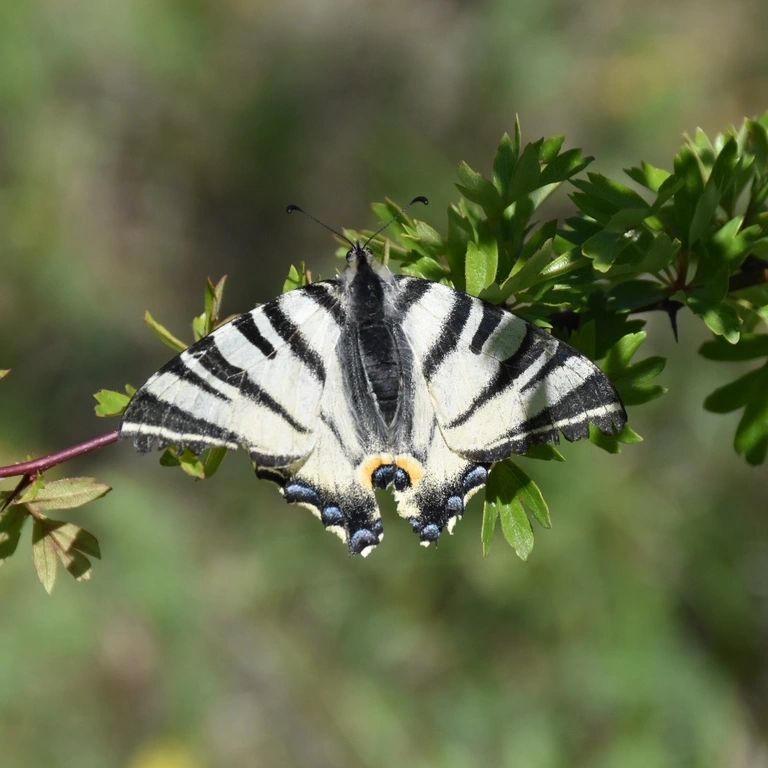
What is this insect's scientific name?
Iphiclides podalirius
